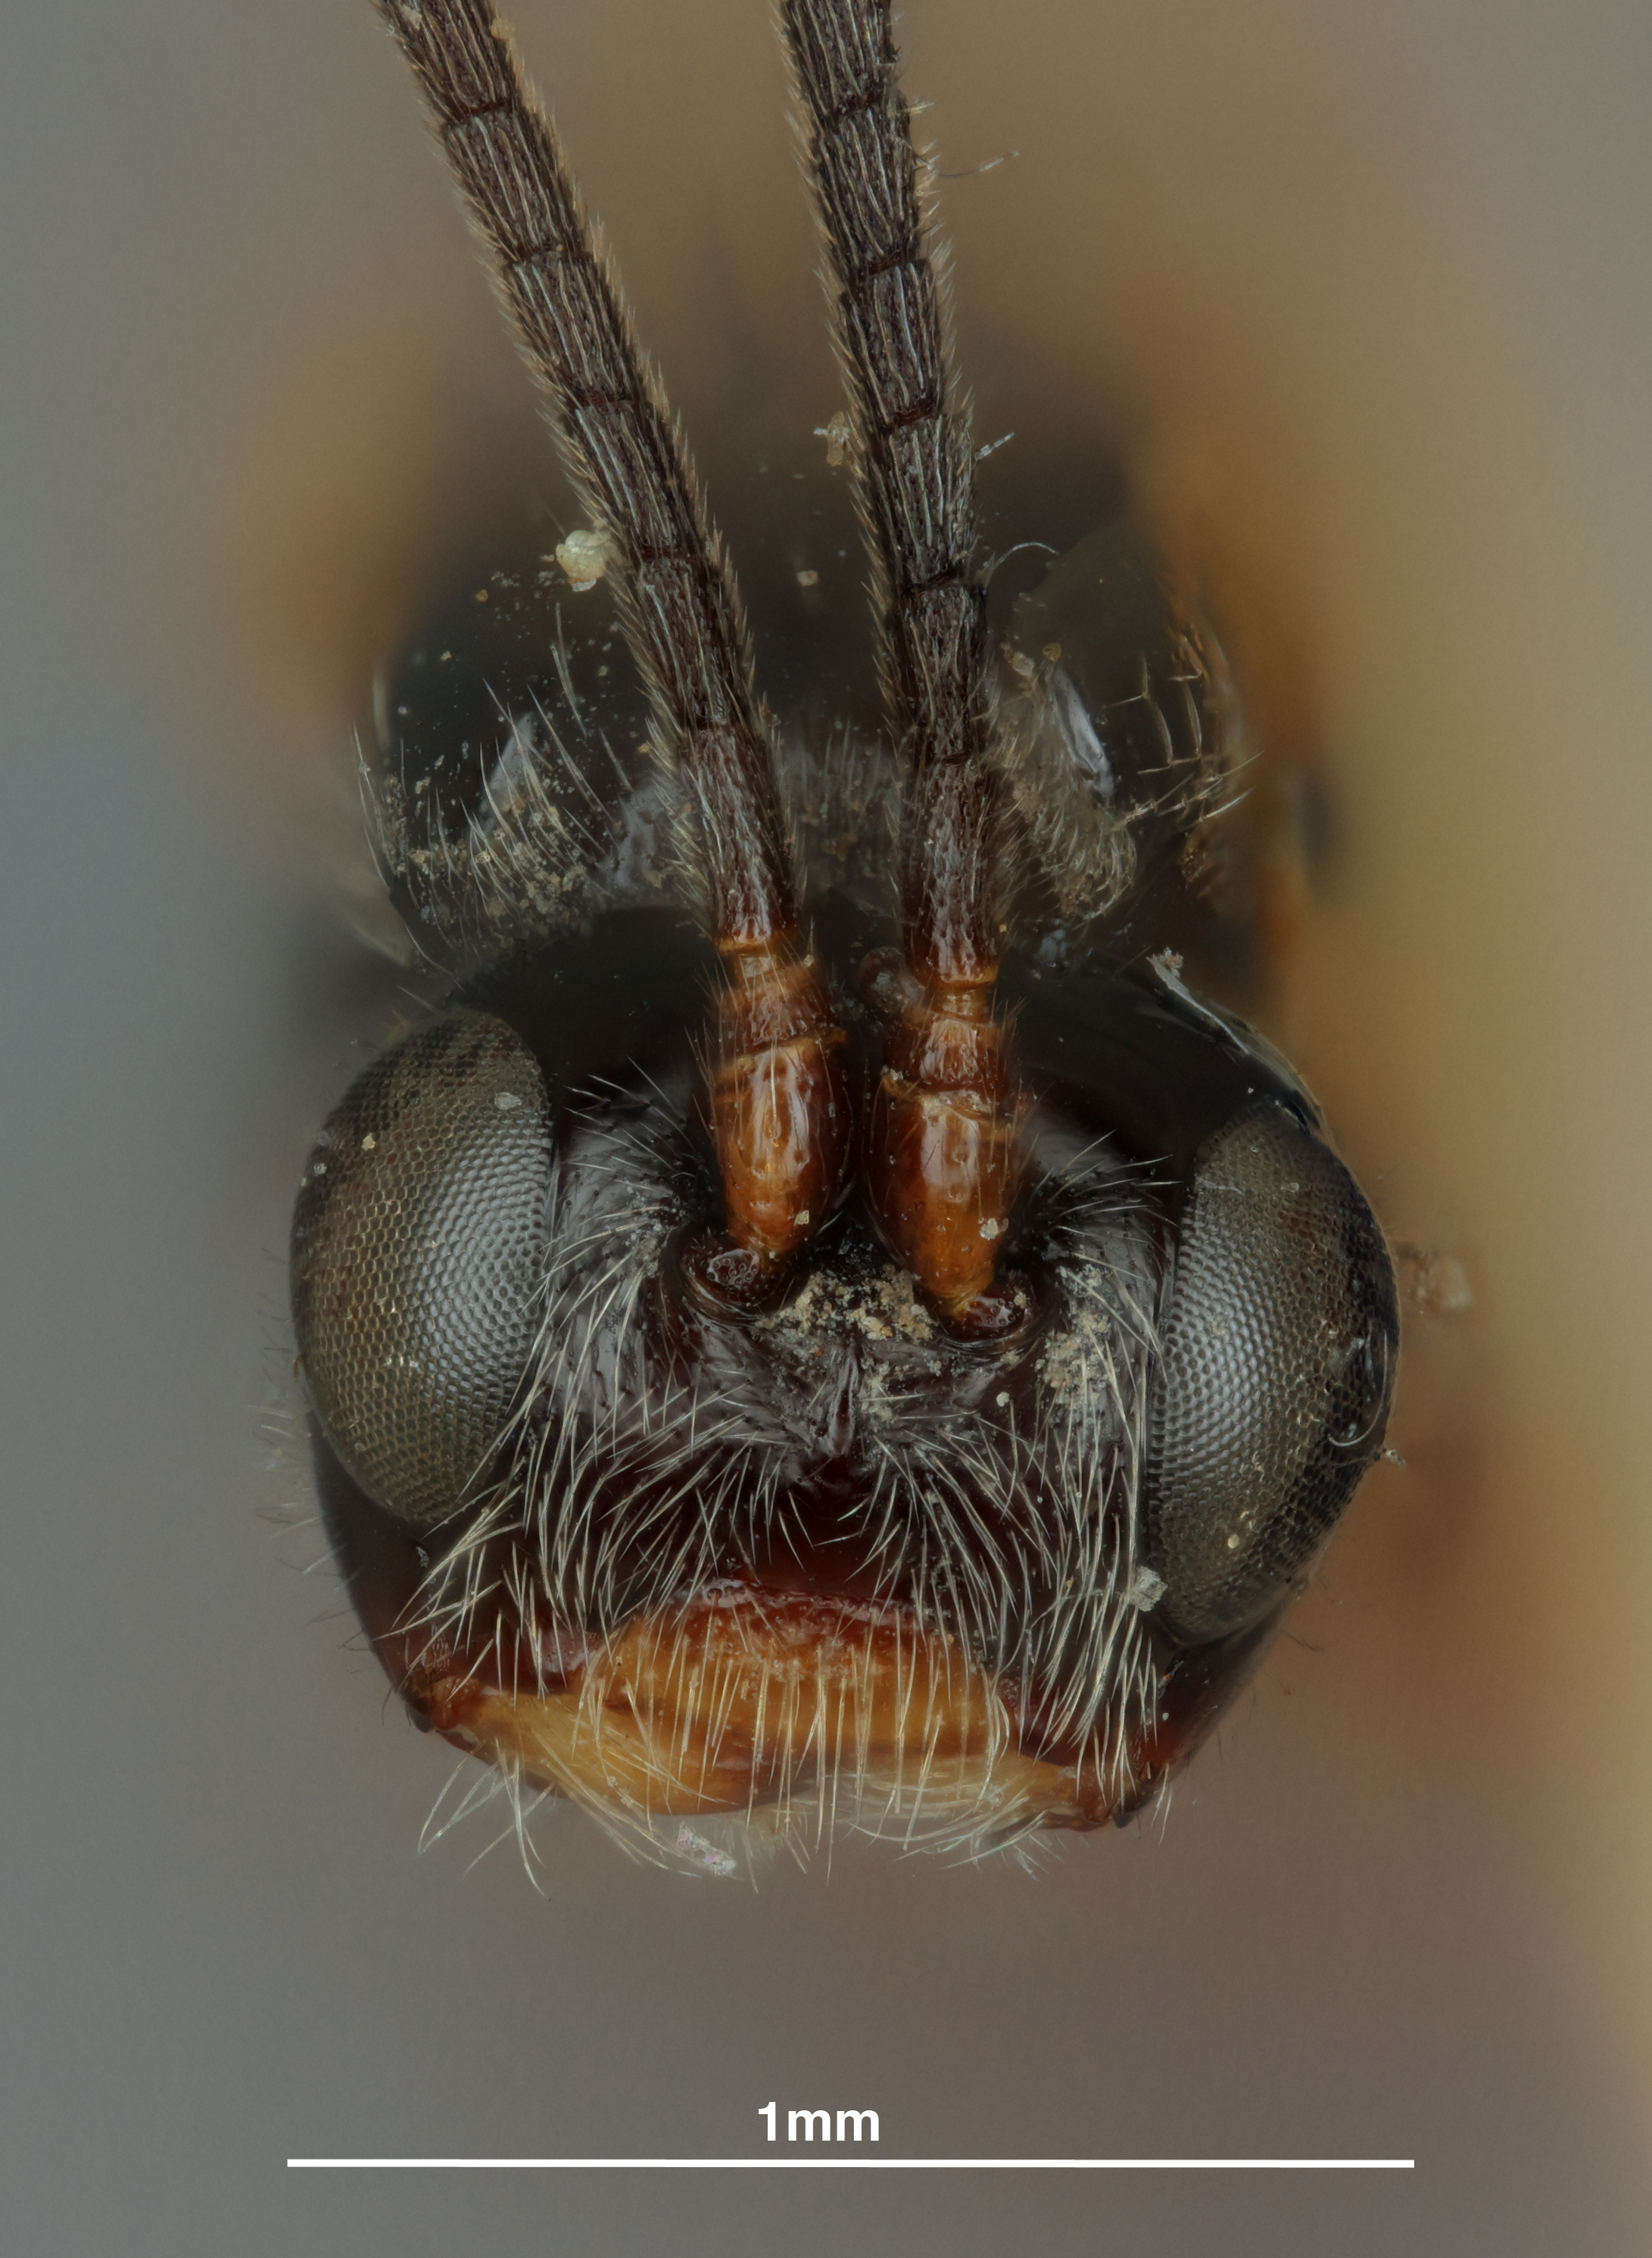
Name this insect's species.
Opius numerosus
